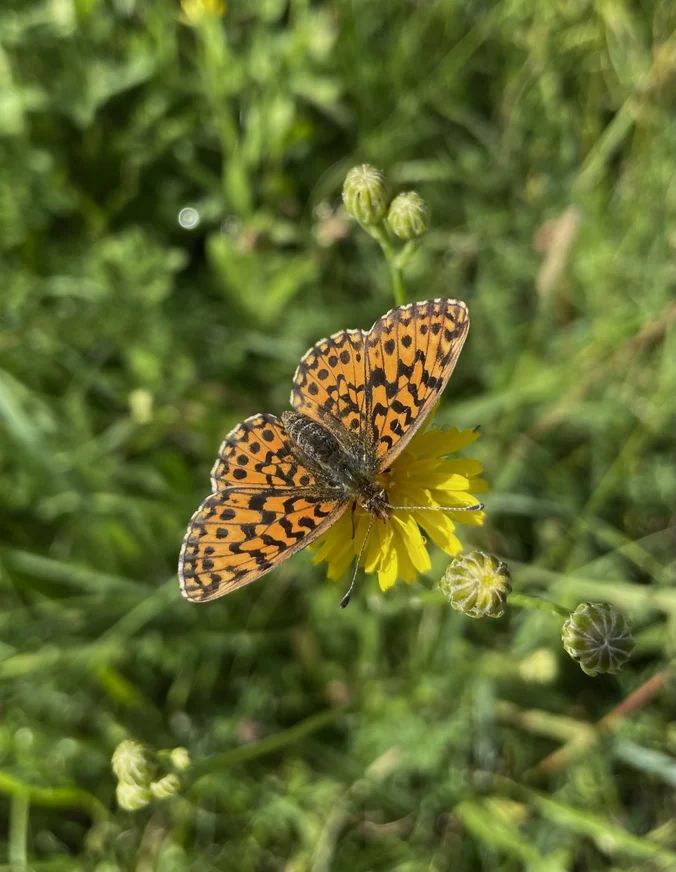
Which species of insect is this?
Boloria dia
